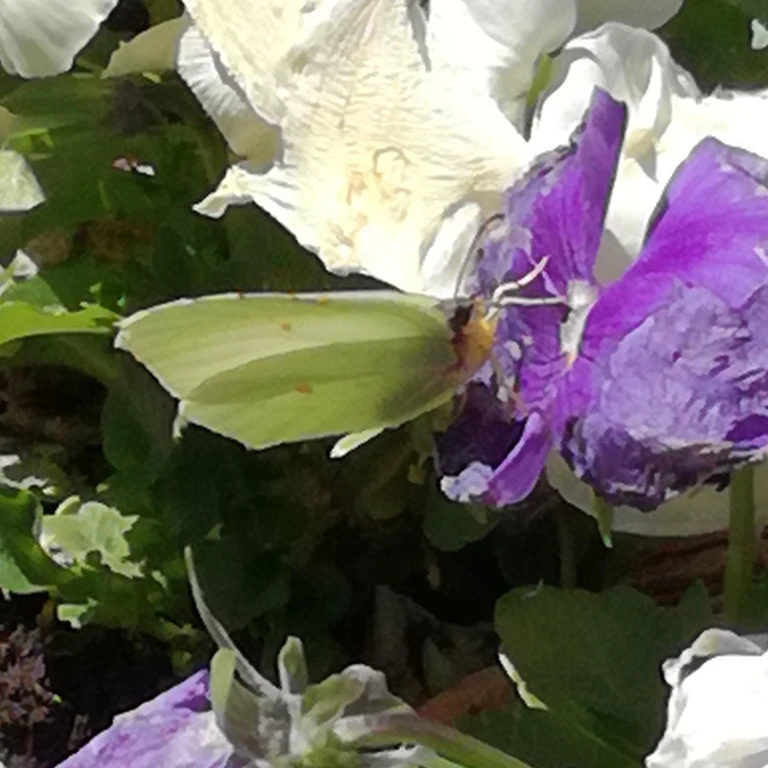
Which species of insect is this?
Gonepteryx rhamni
